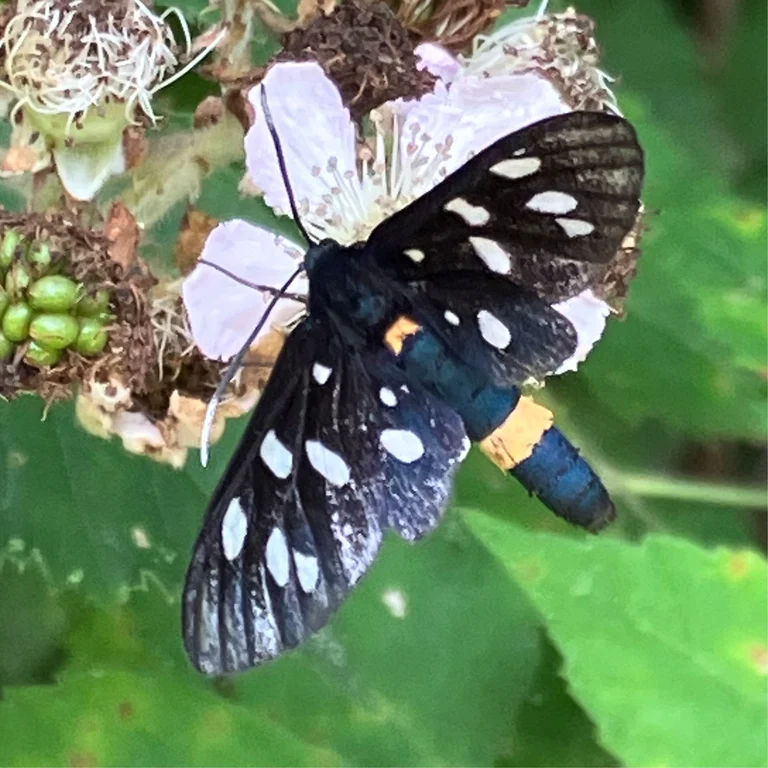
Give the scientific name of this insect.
Amata phegea
